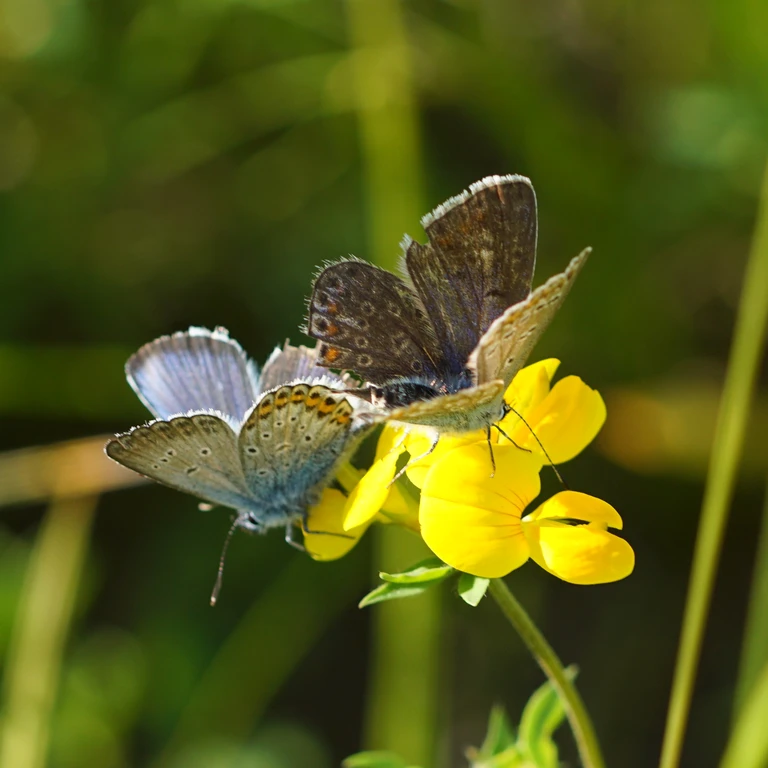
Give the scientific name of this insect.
Plebejus argus
